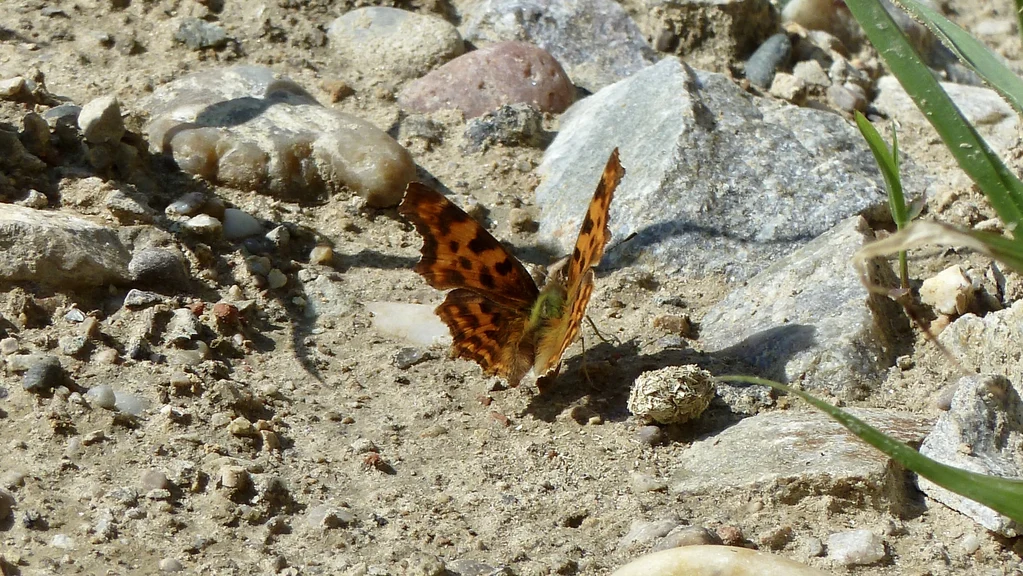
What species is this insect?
Polygonia c-album
